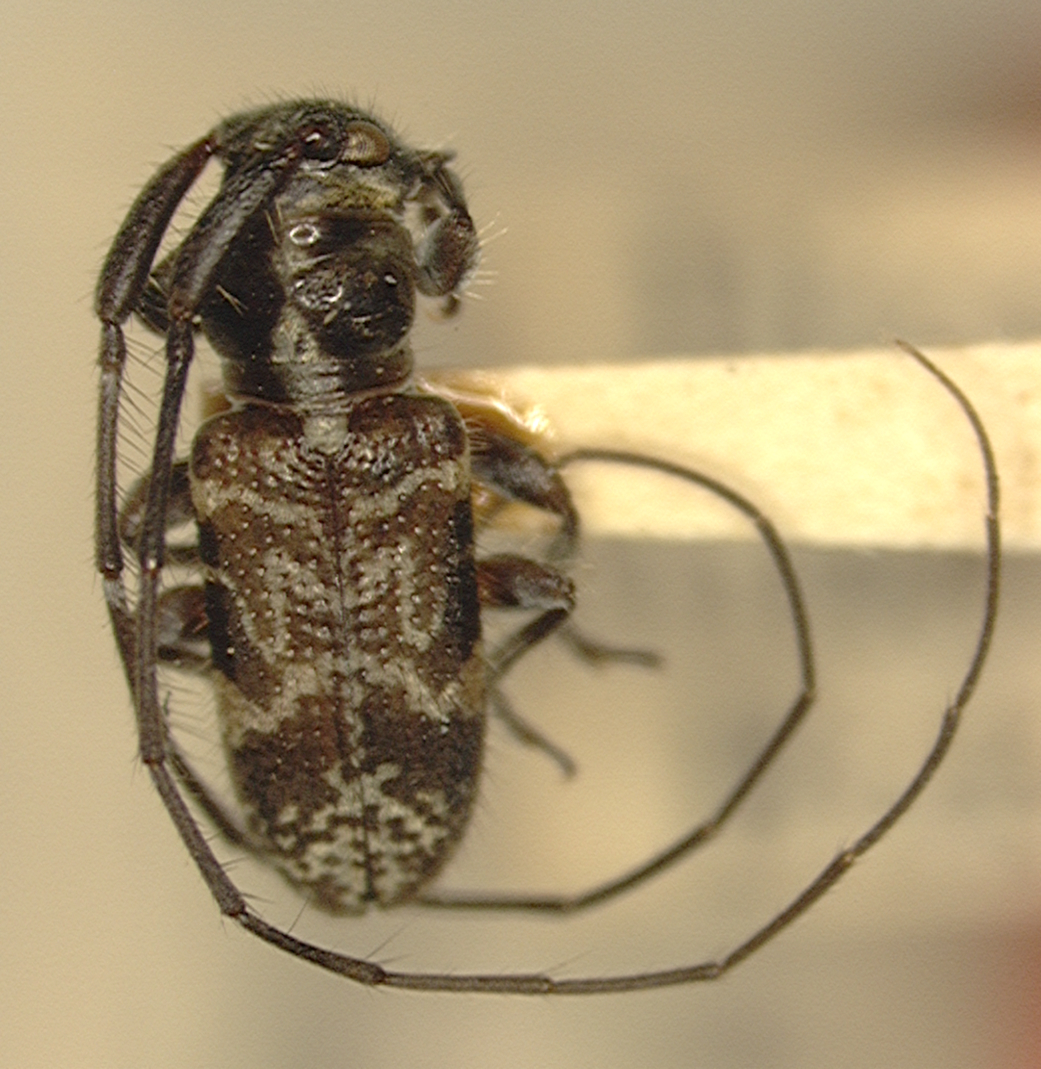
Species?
Egesina elegans (also Callienispia elegans)
